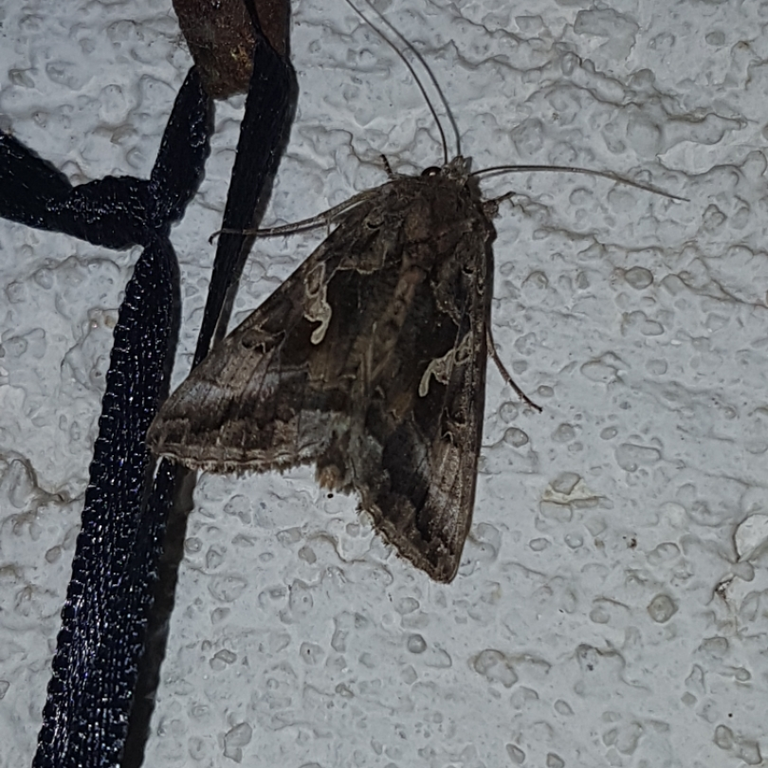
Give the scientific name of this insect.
Autographa gamma
